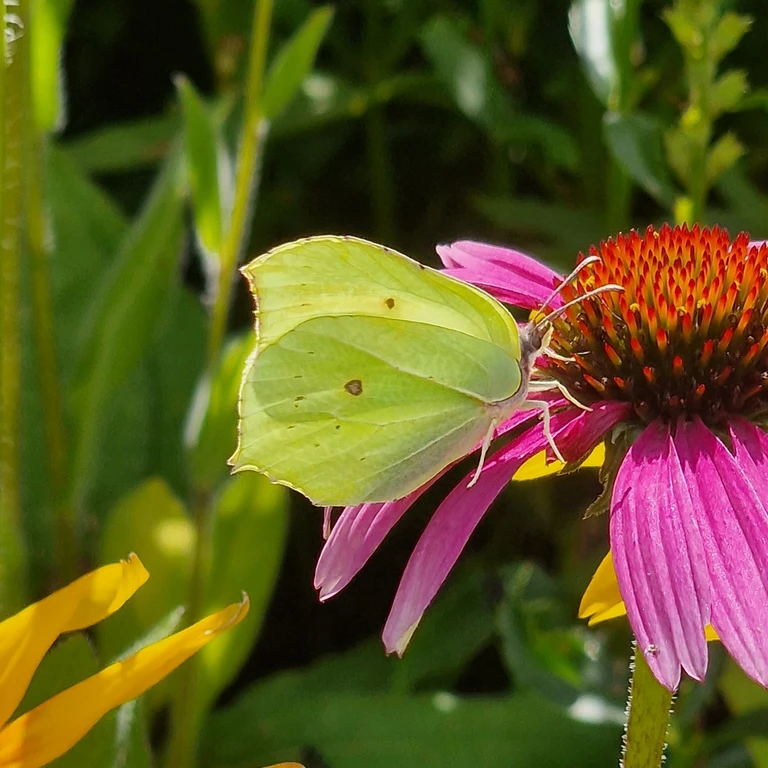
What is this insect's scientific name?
Gonepteryx rhamni
